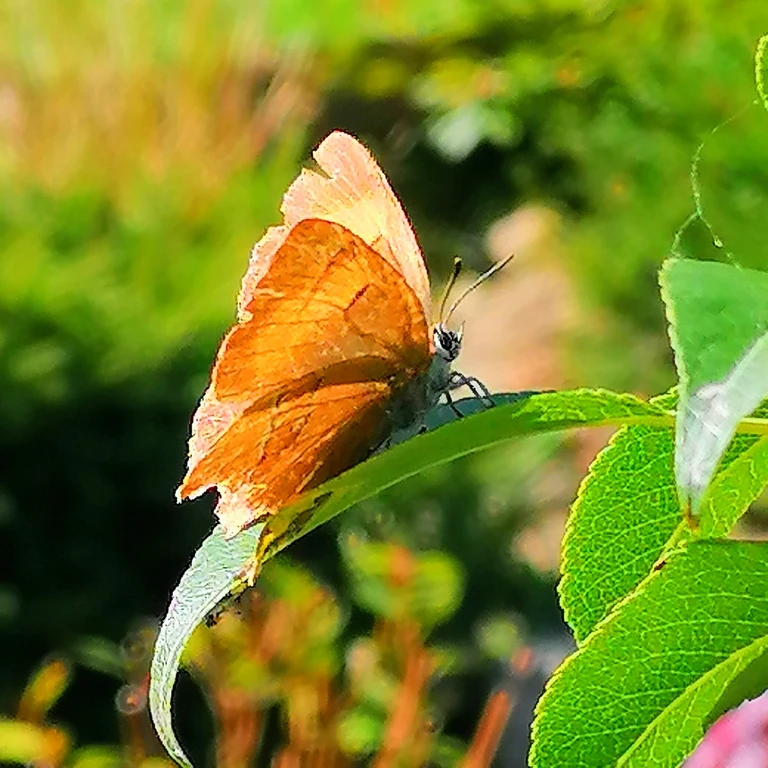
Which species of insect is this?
Thecla betulae
